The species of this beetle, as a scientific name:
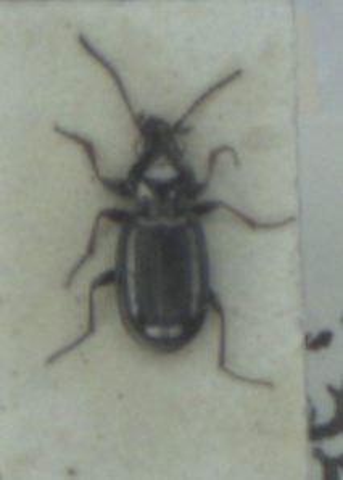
Bembidion properans
